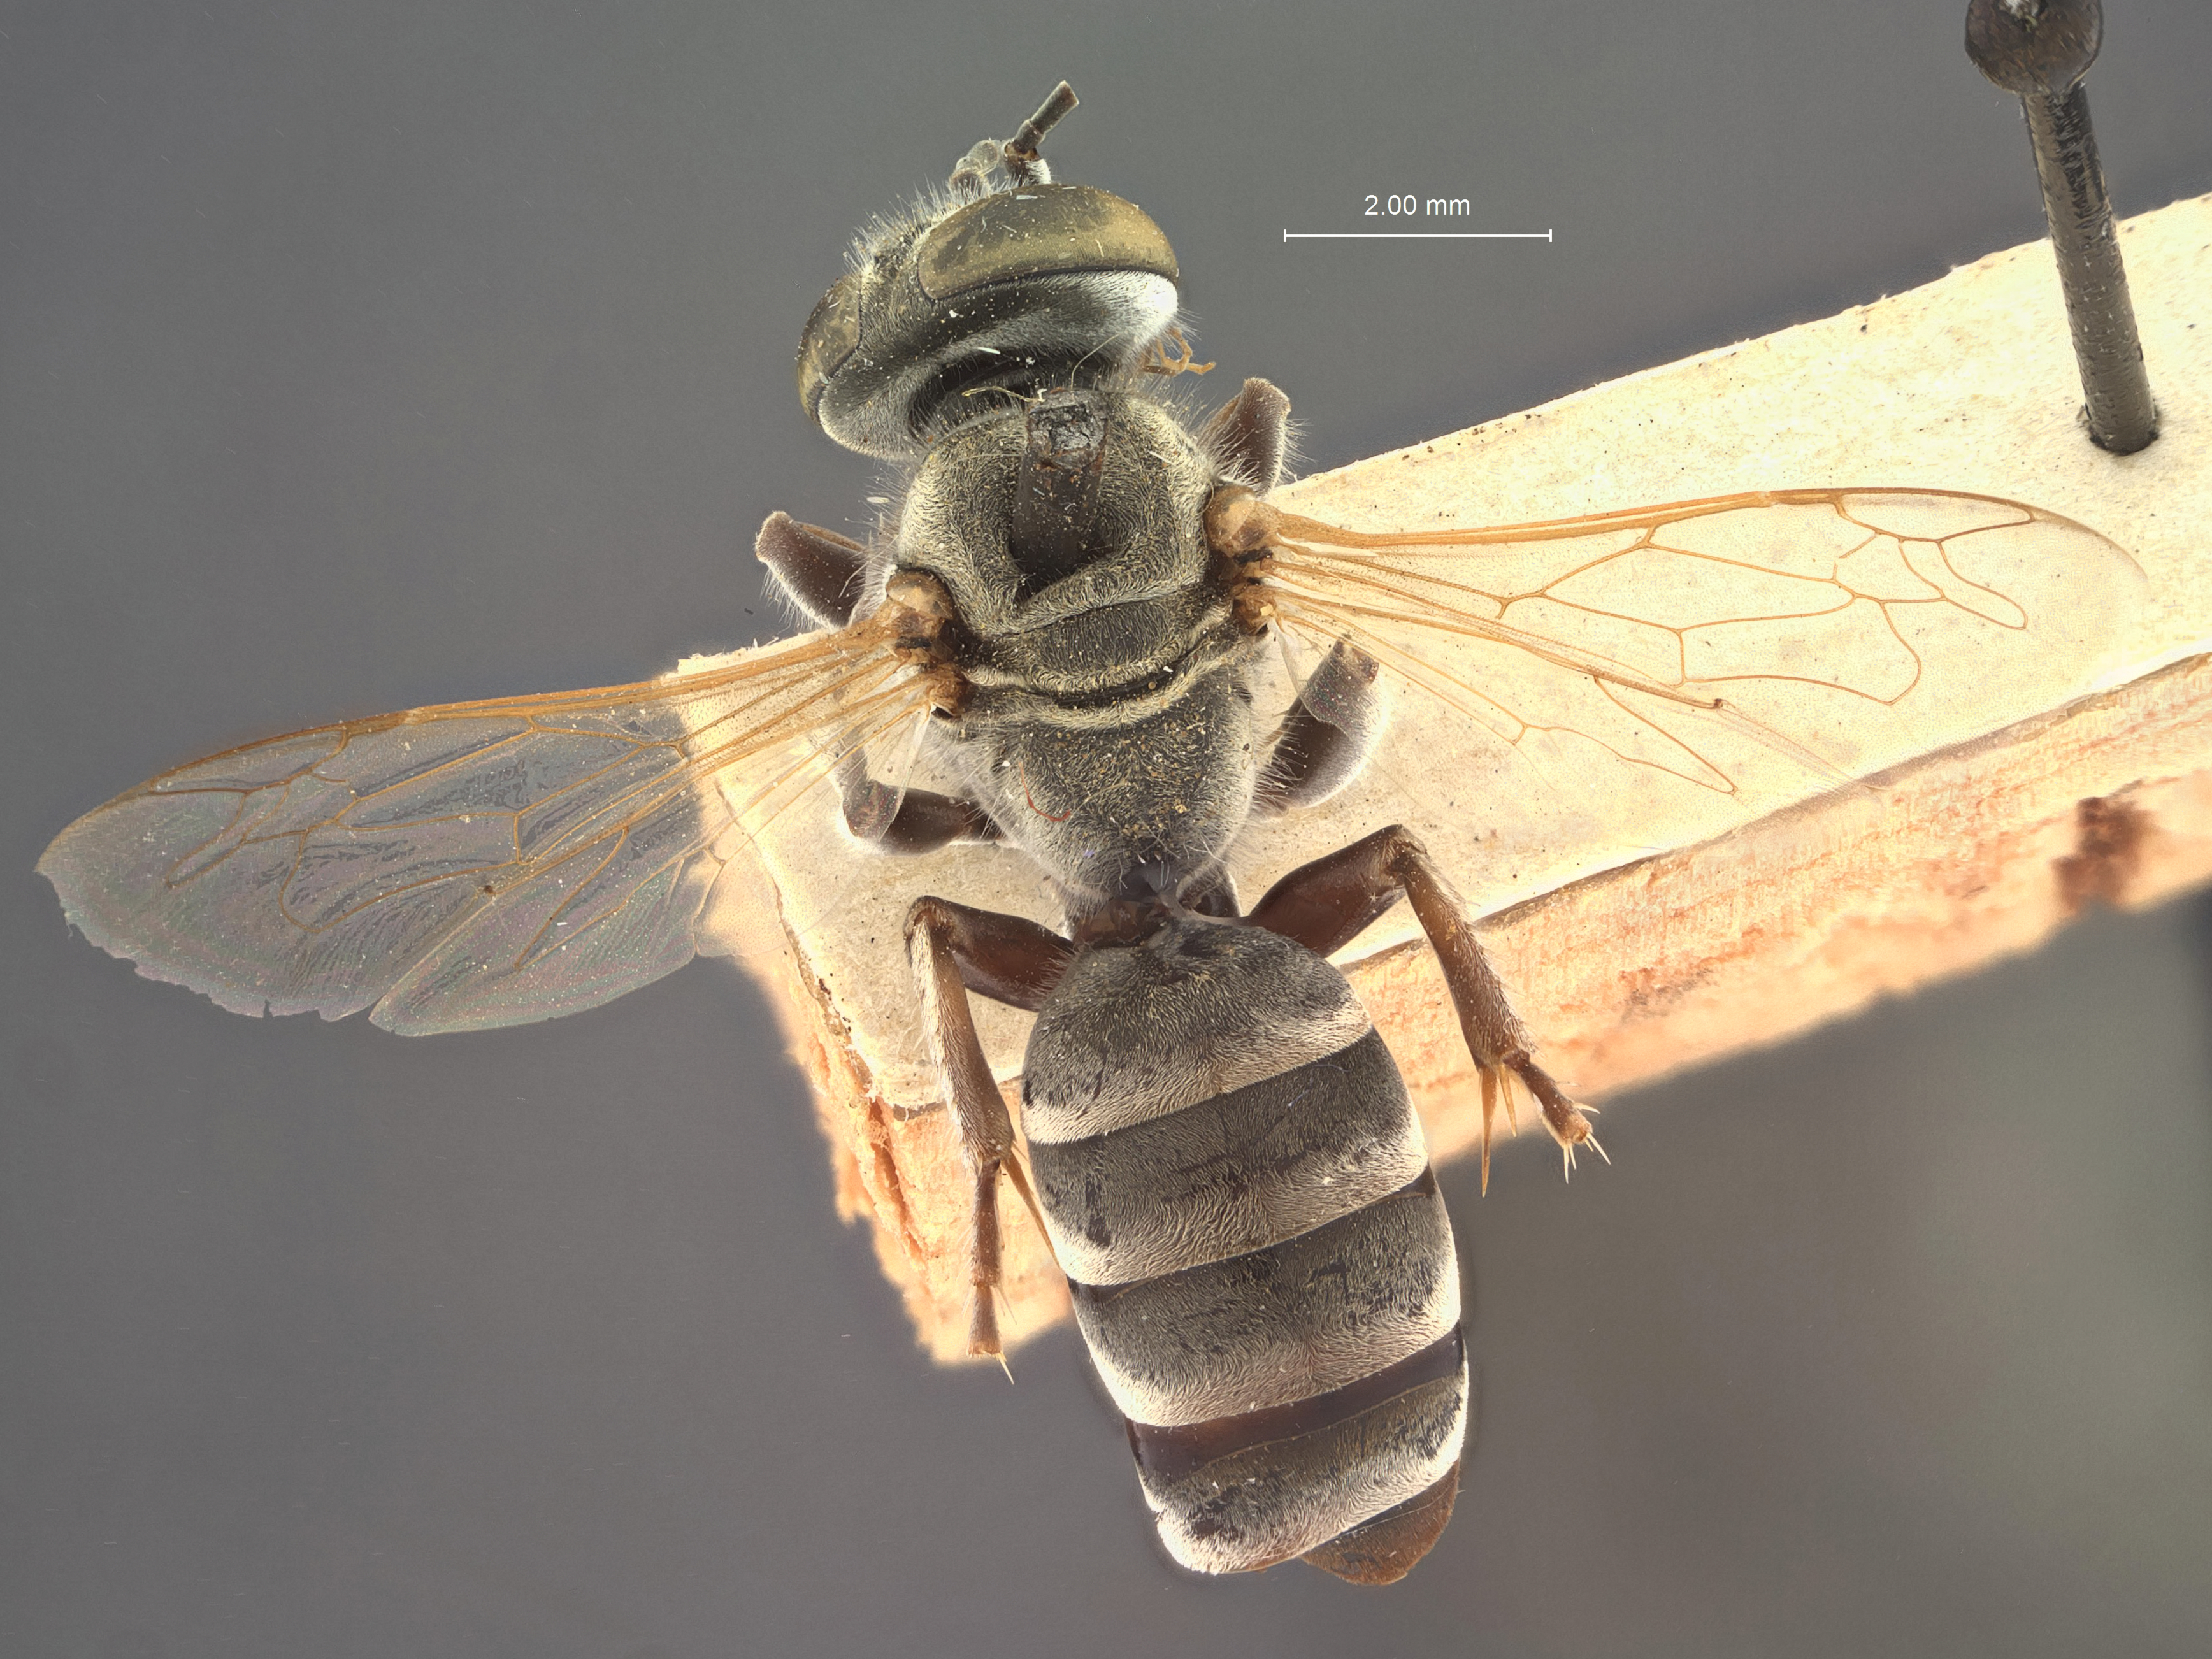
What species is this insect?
Tachytes xenoferus
